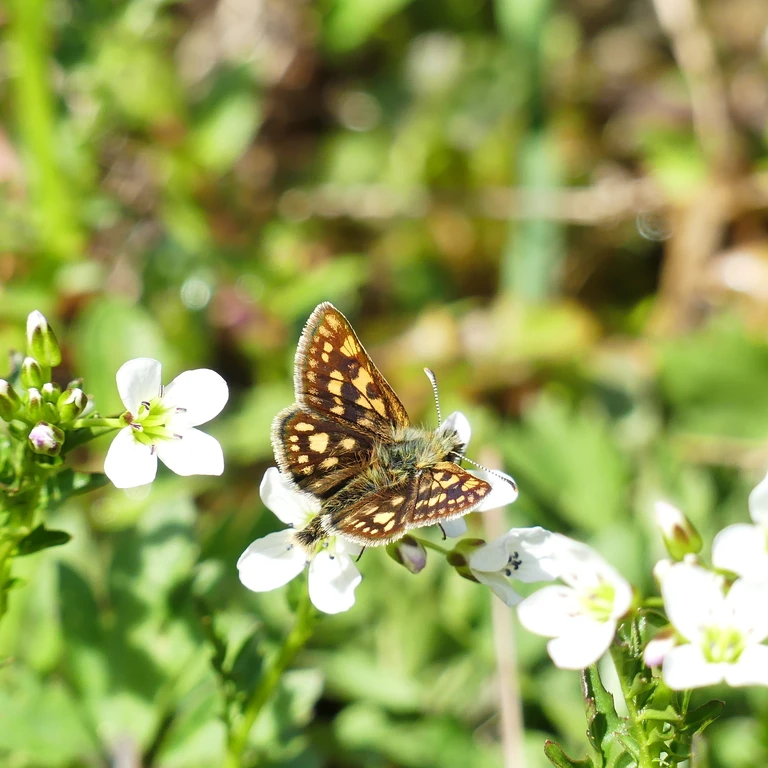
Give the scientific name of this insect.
Carterocephalus palaemon
